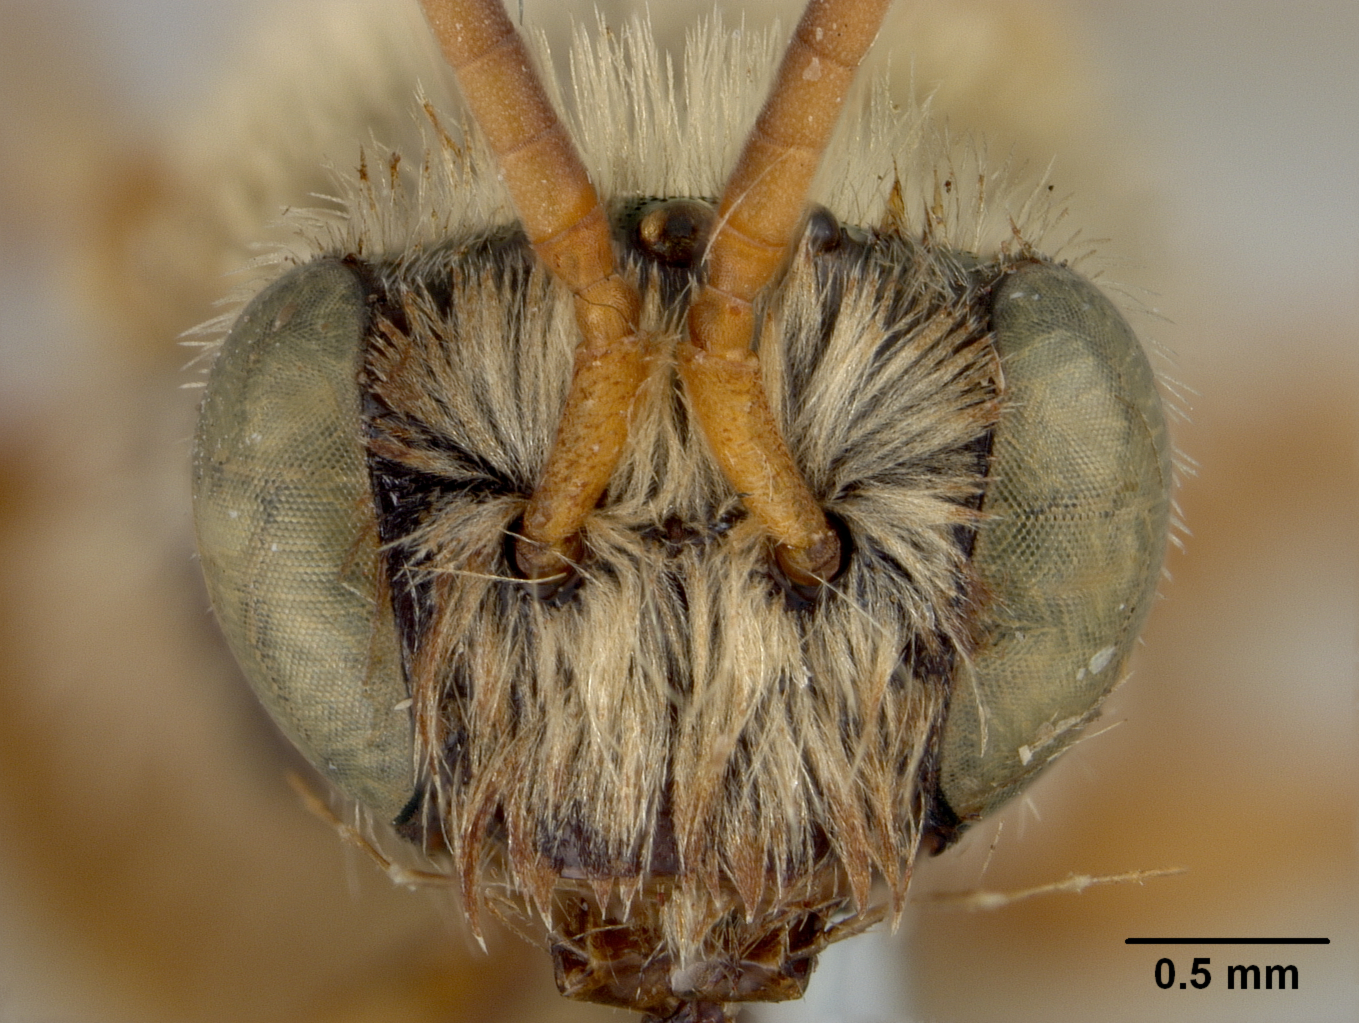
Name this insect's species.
Exomalopsis snowi
